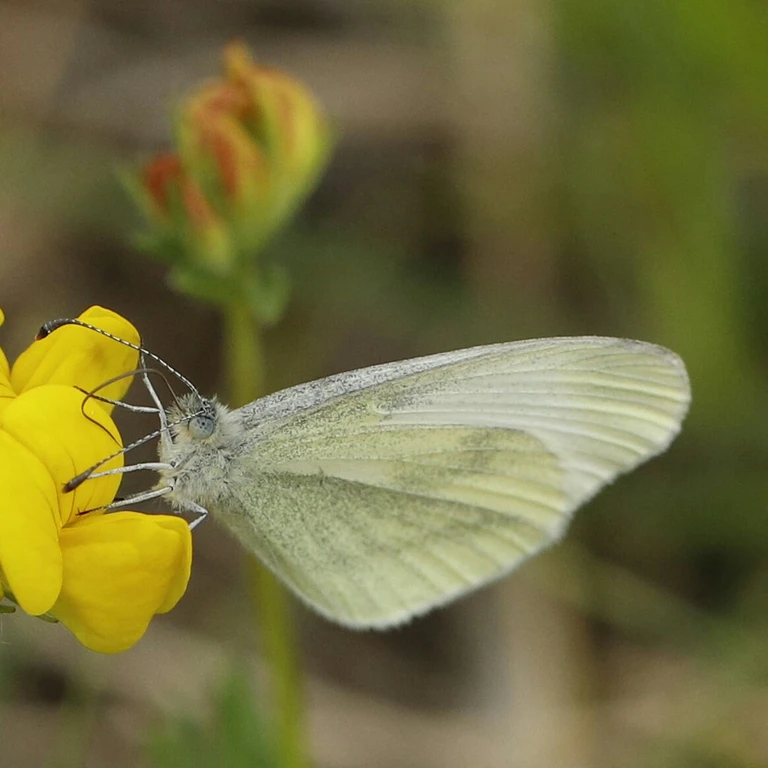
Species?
Leptidea sinapis/juvernica
